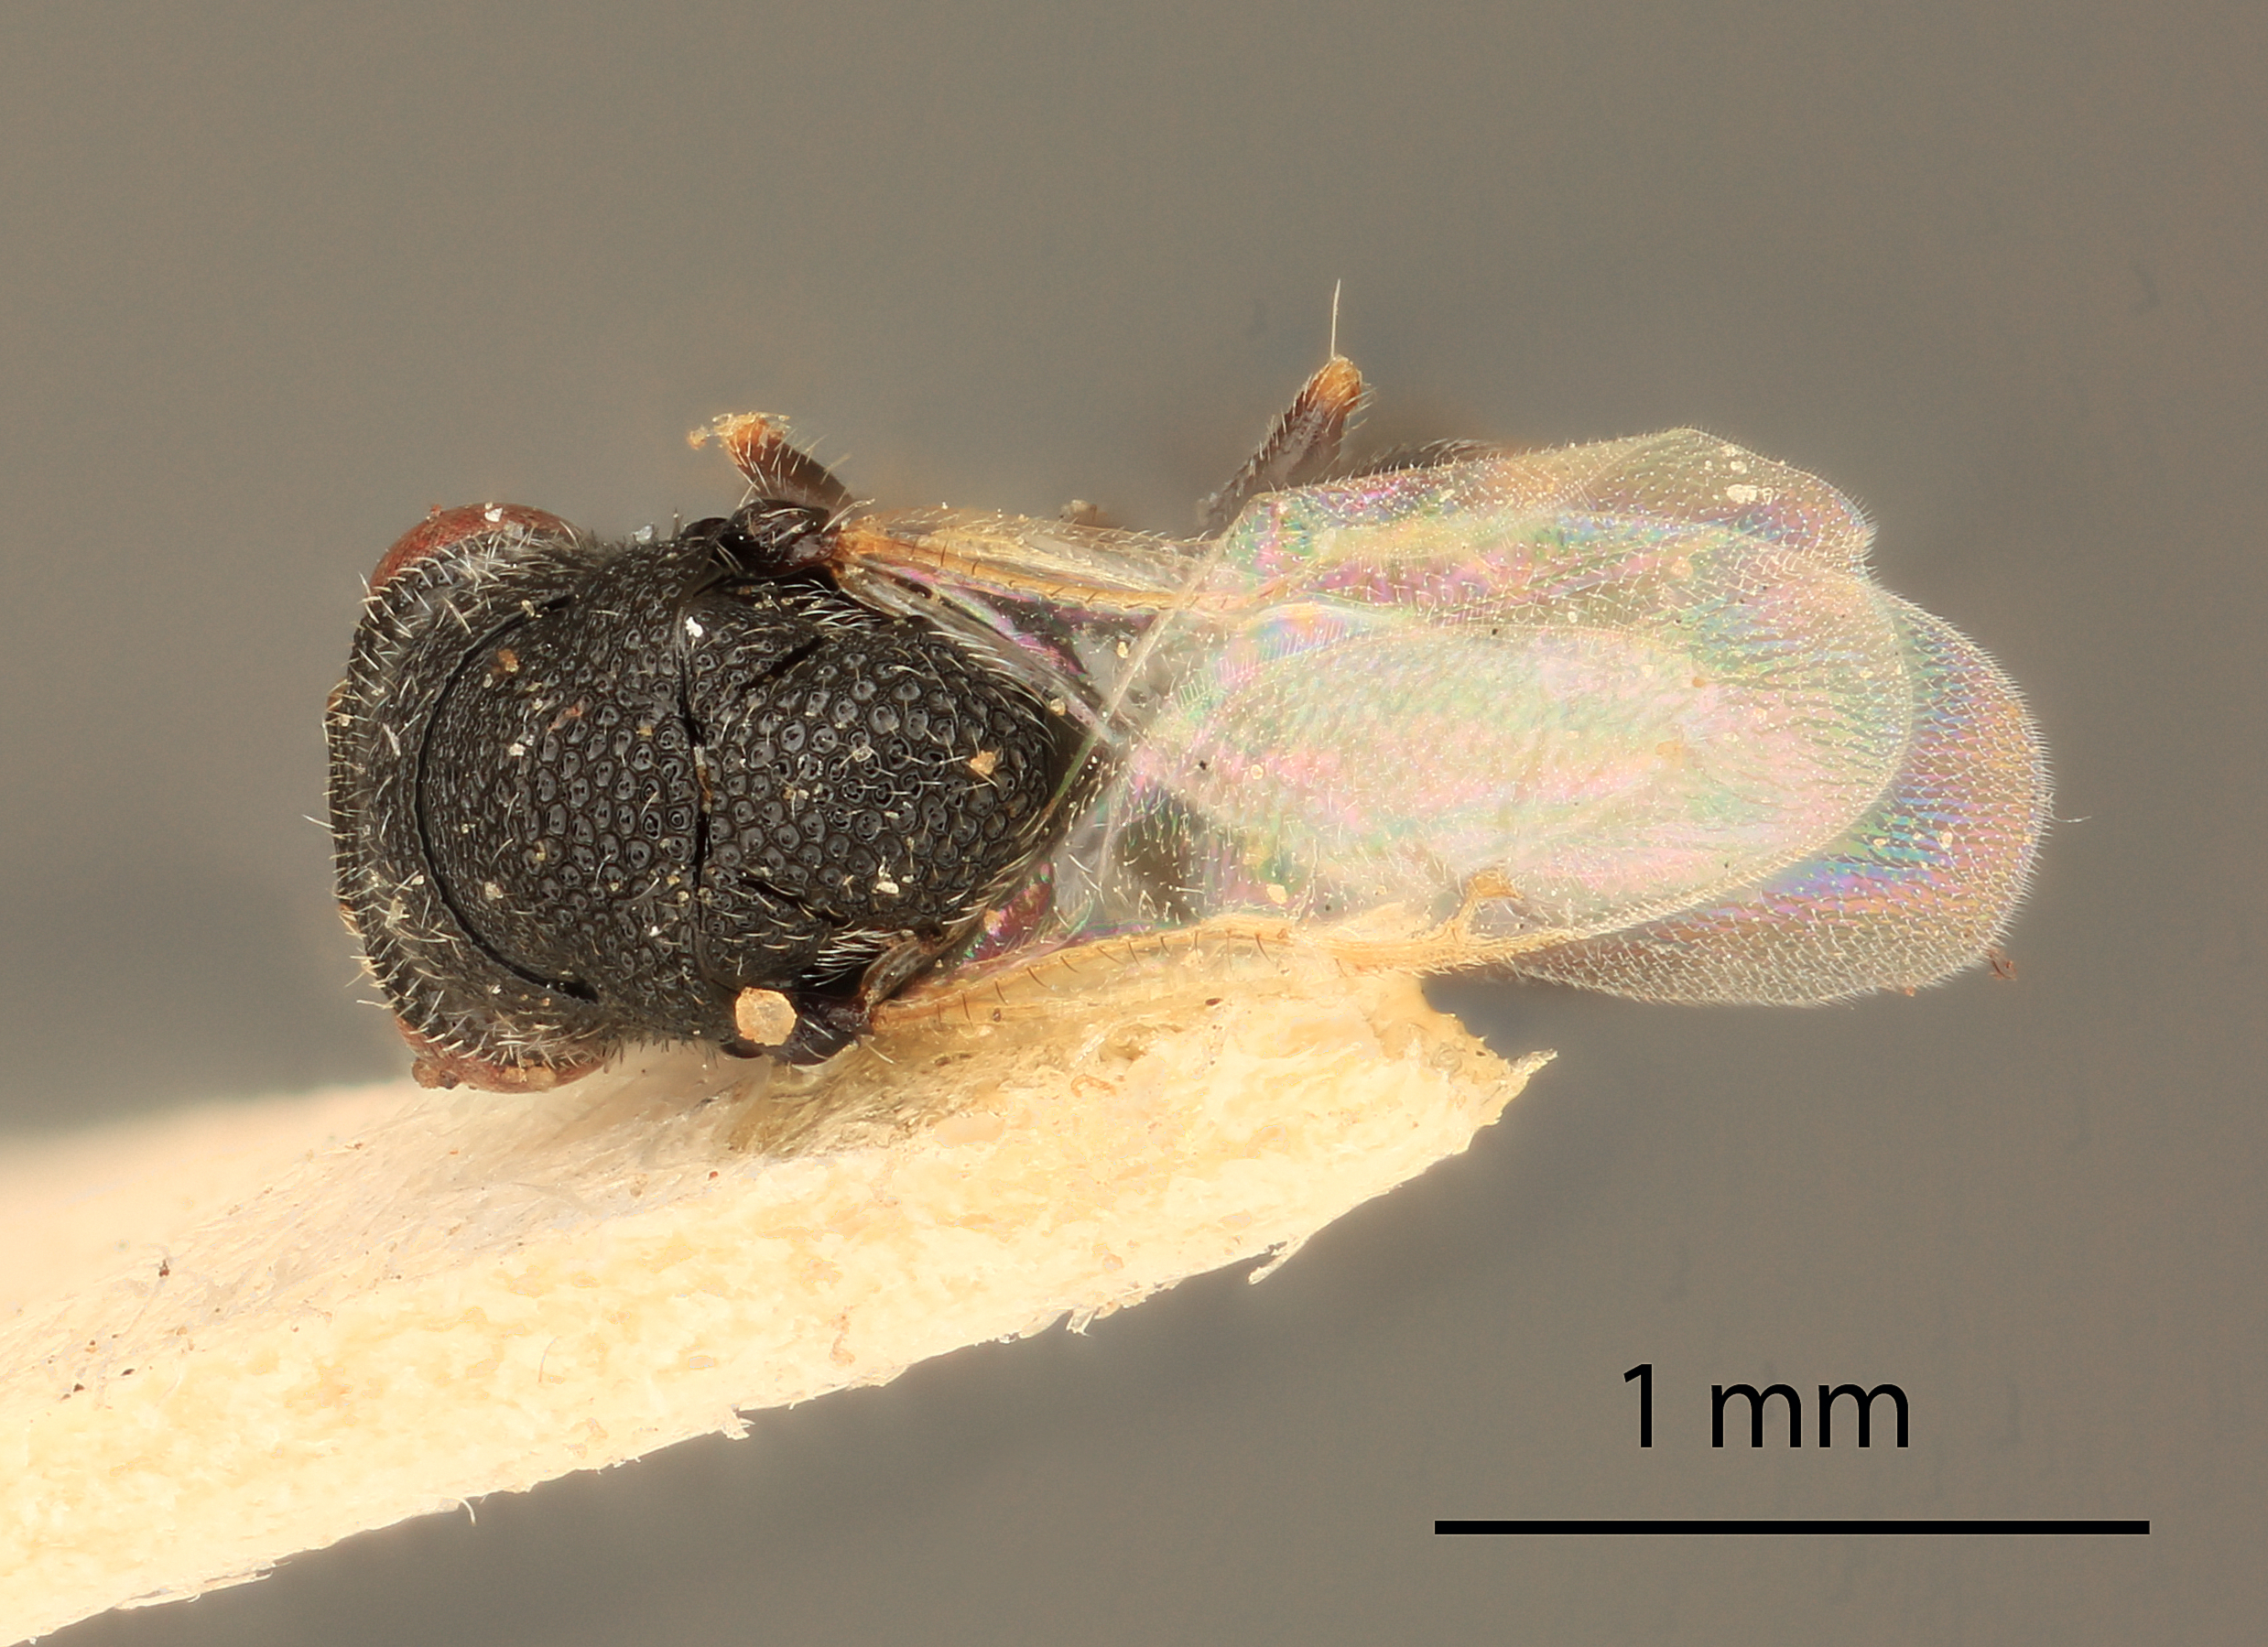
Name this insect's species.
Eurytoma vernonia
